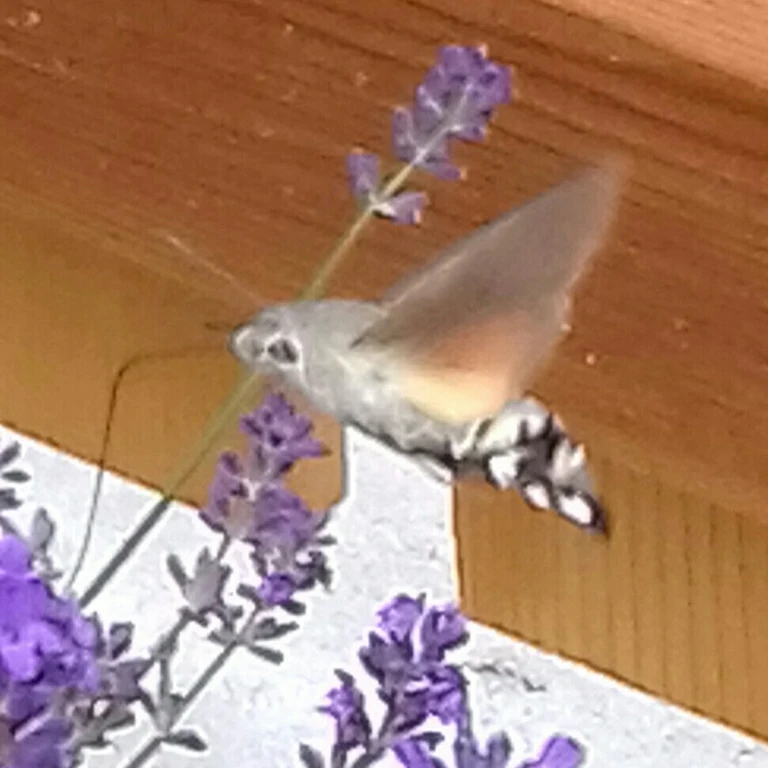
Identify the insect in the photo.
Macroglossum stellatarum
